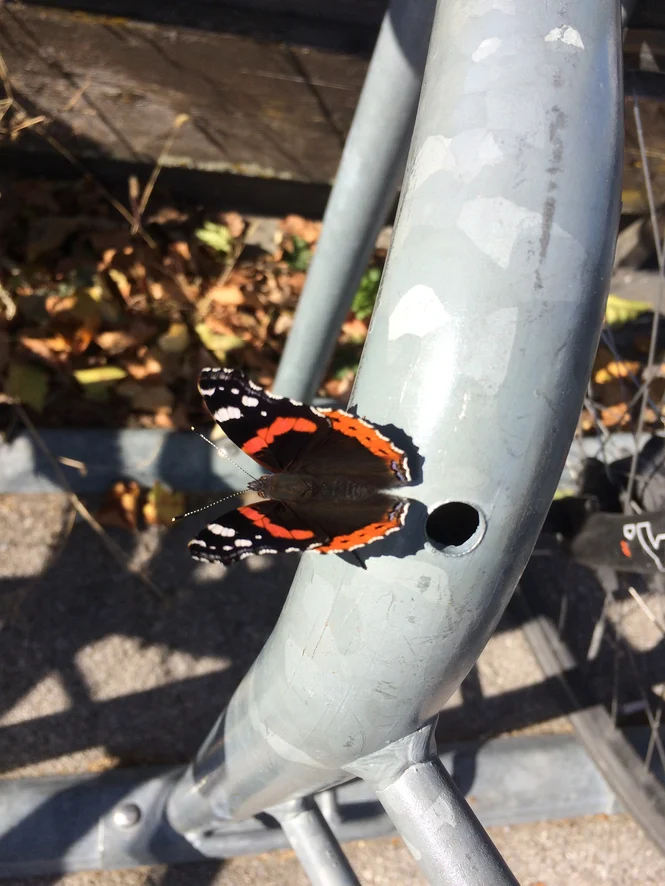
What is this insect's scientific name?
Vanessa atalanta
